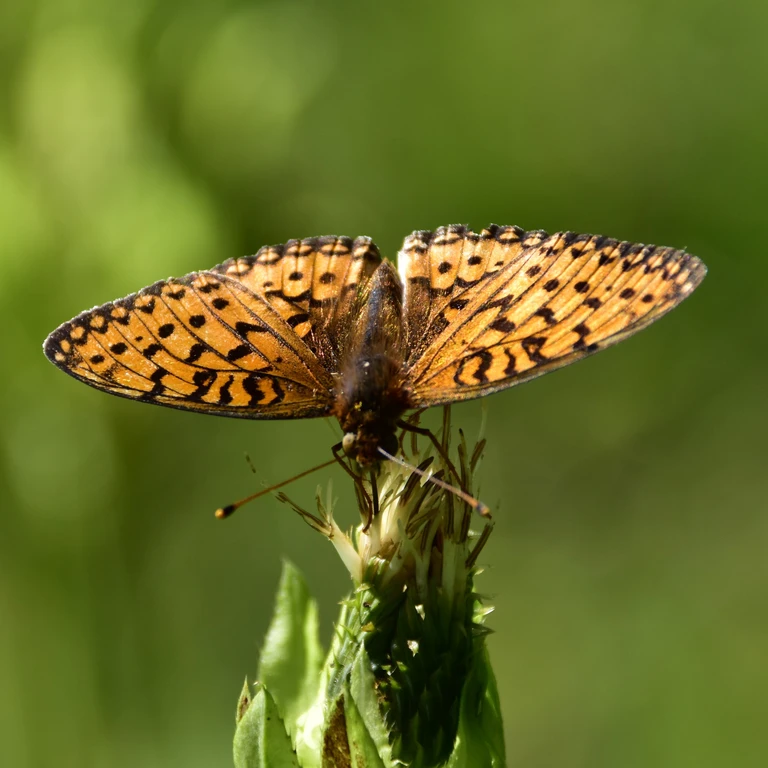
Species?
Speyeria aglaja
